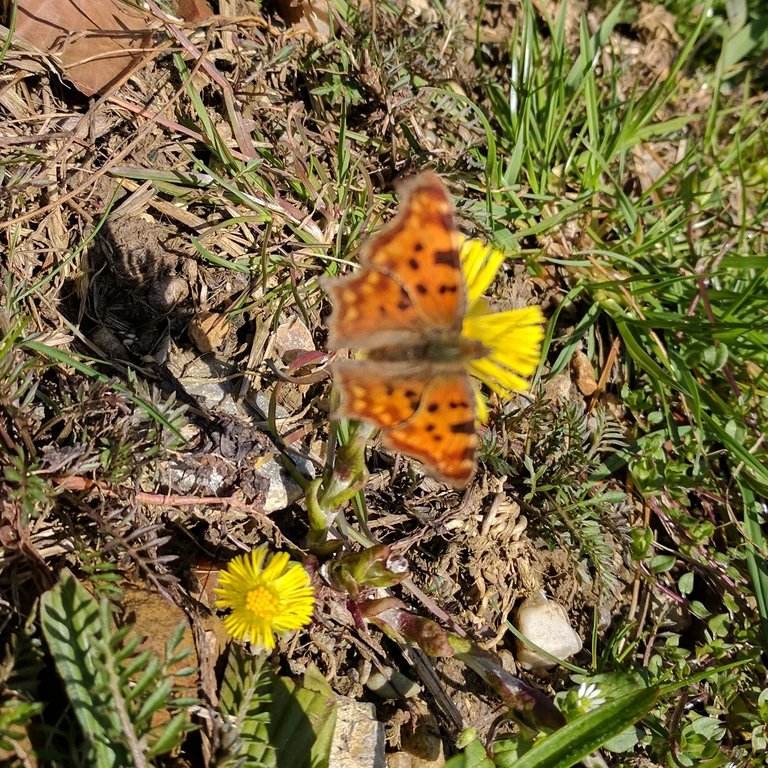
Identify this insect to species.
Polygonia c-album
